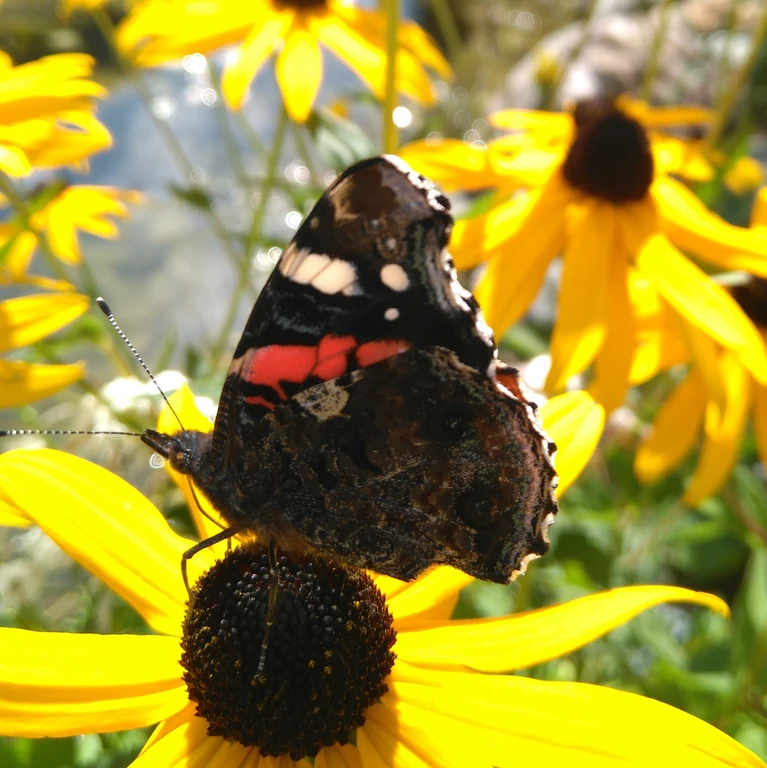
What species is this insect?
Vanessa atalanta
